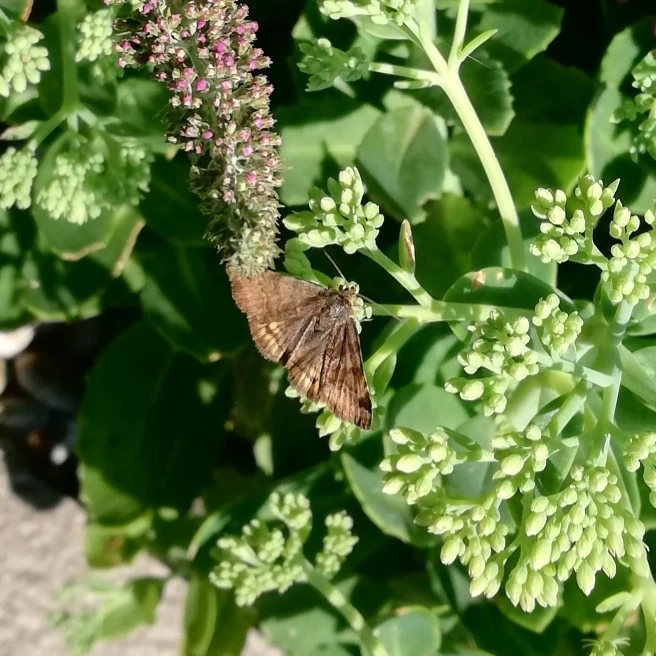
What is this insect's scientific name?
Euclidia glyphica
